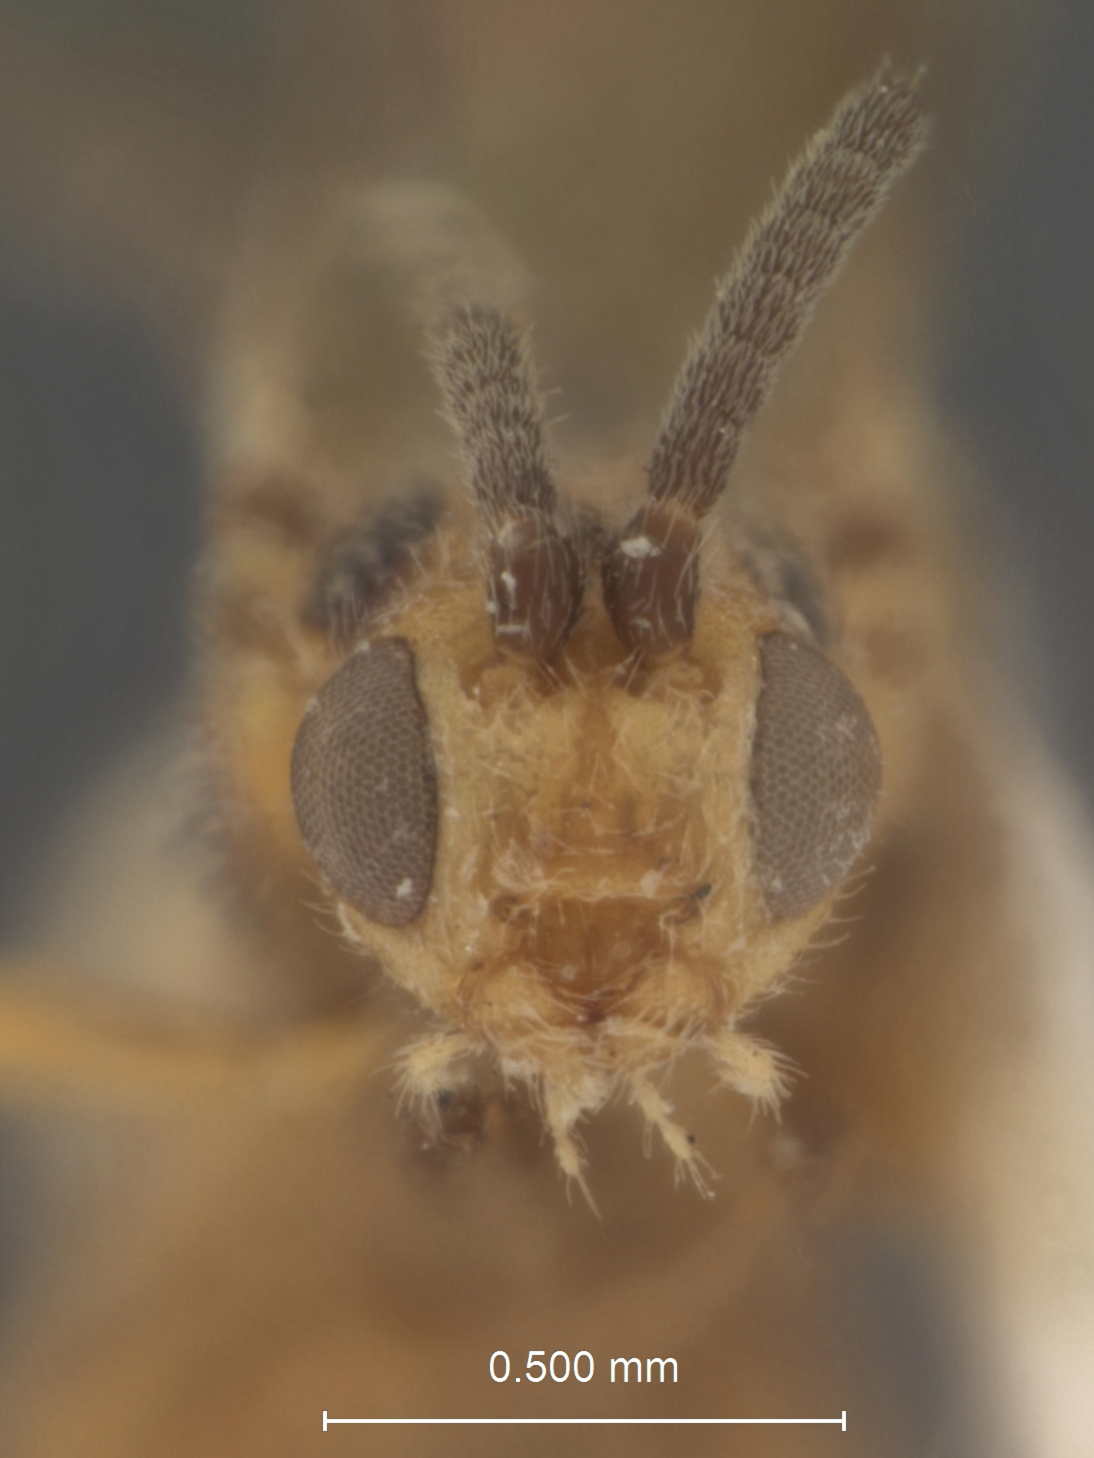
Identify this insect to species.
Habrobracon beneficientior
